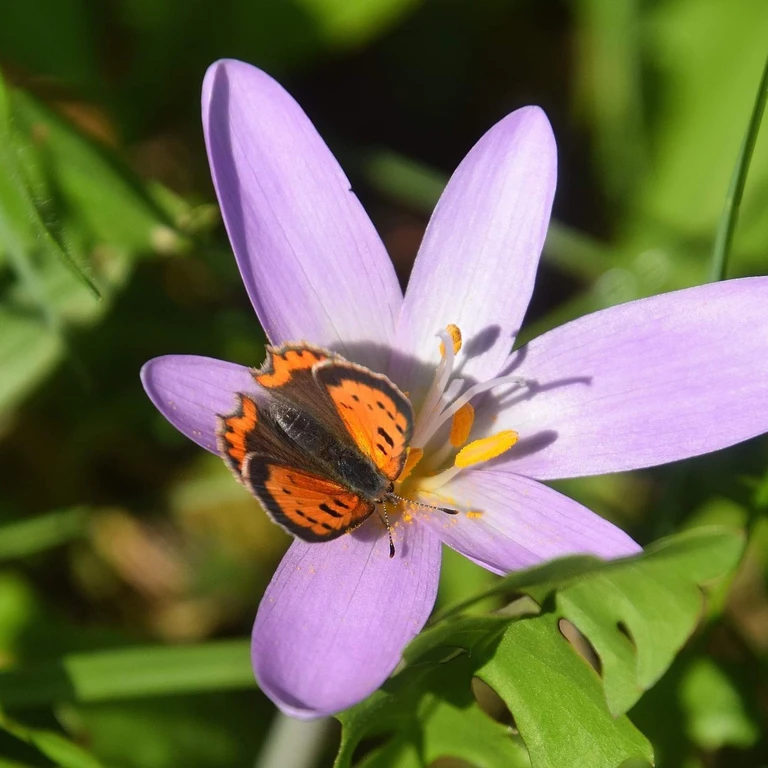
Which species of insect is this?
Lycaena phlaeas
